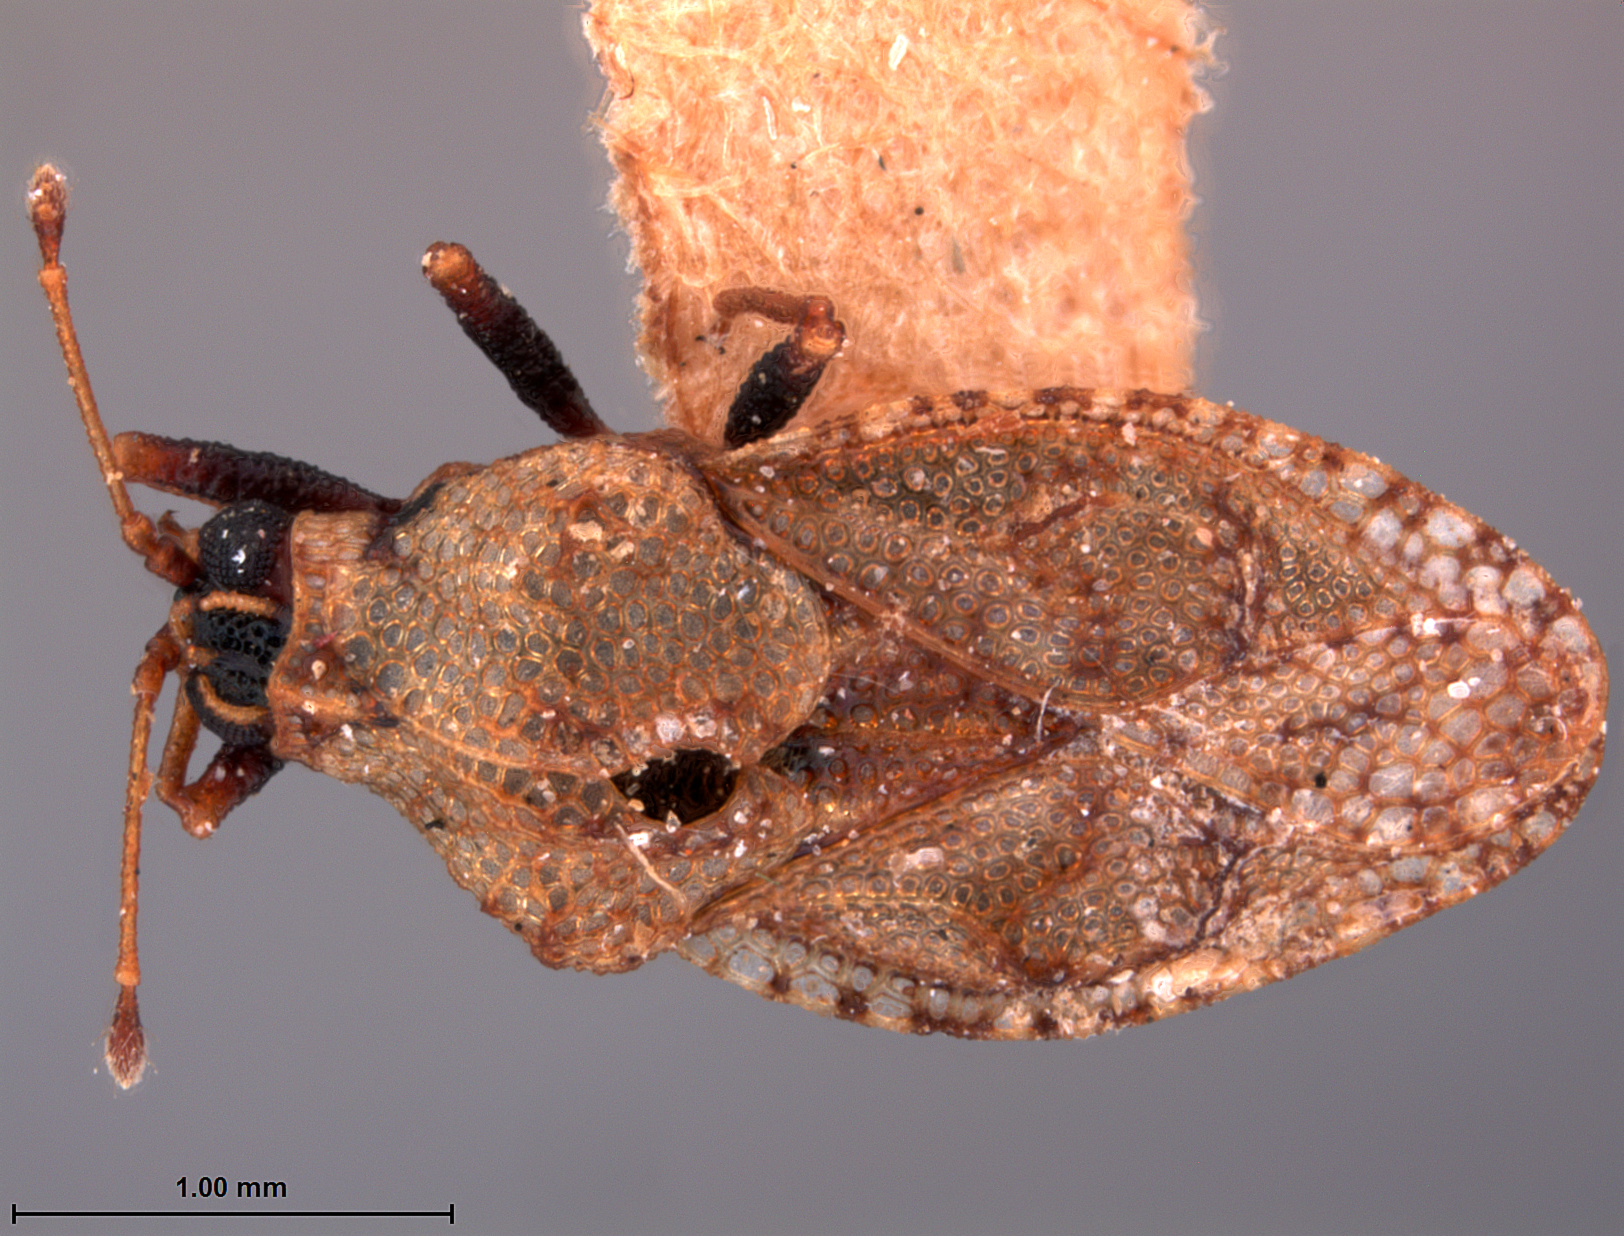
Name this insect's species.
Monanthia seorsa
